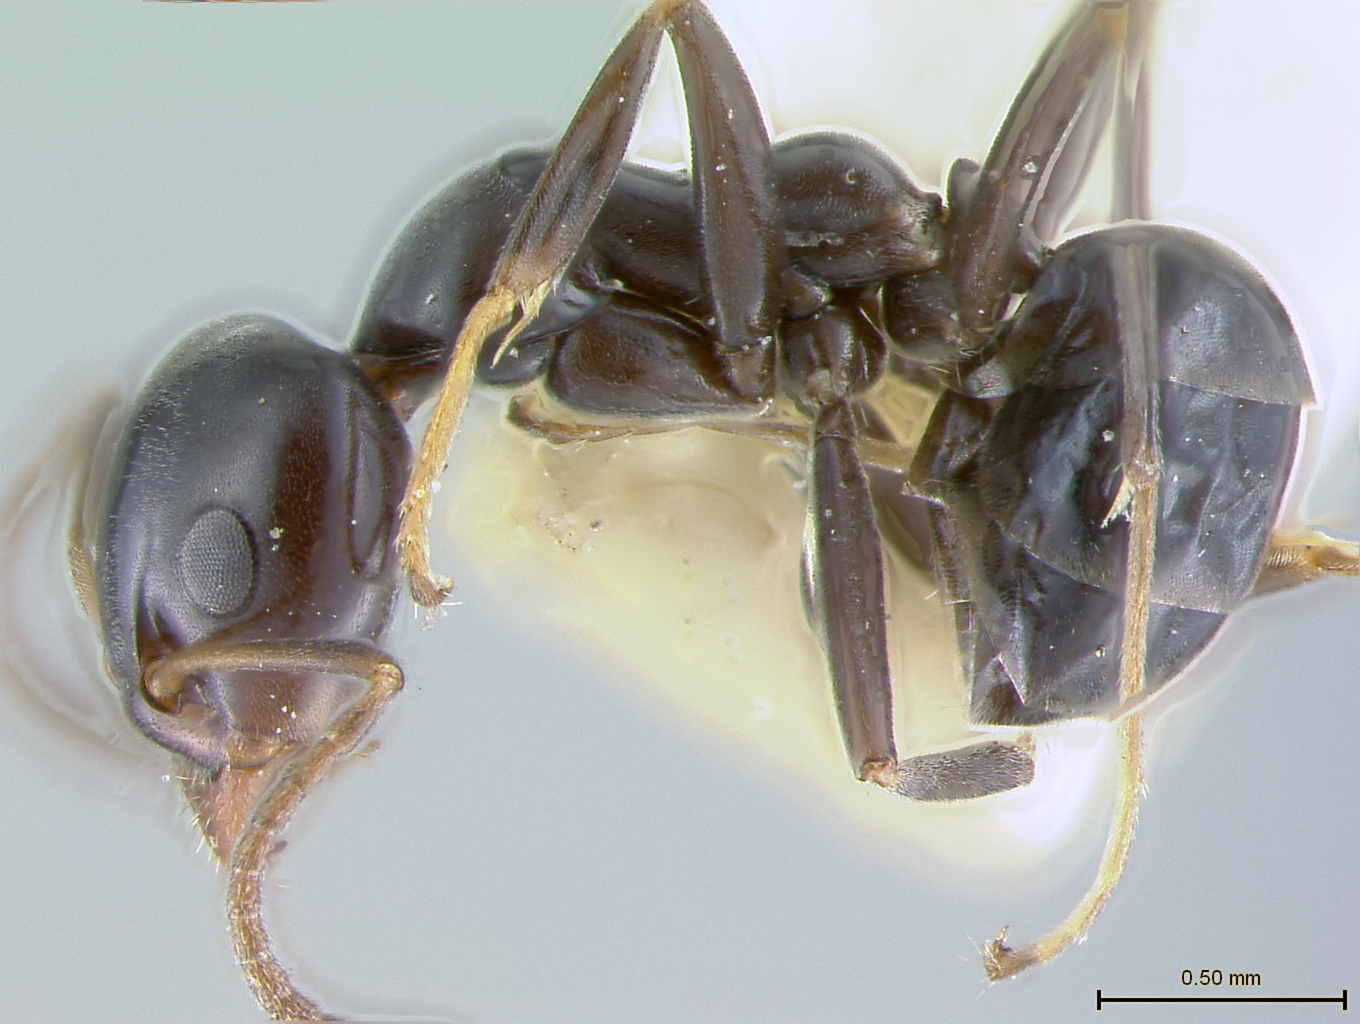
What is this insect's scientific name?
Iridomyrmex albitarsus
